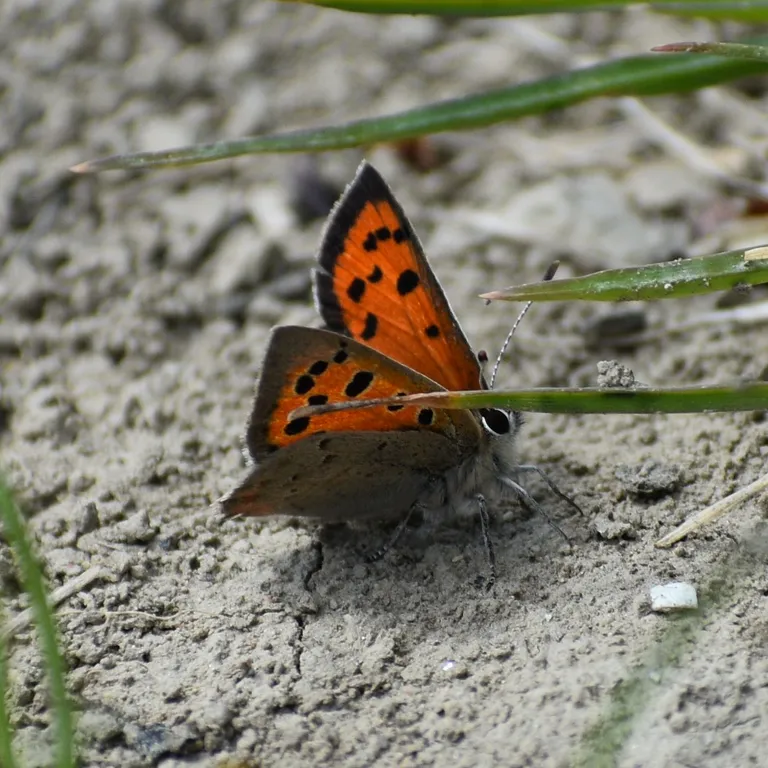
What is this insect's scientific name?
Lycaena phlaeas
